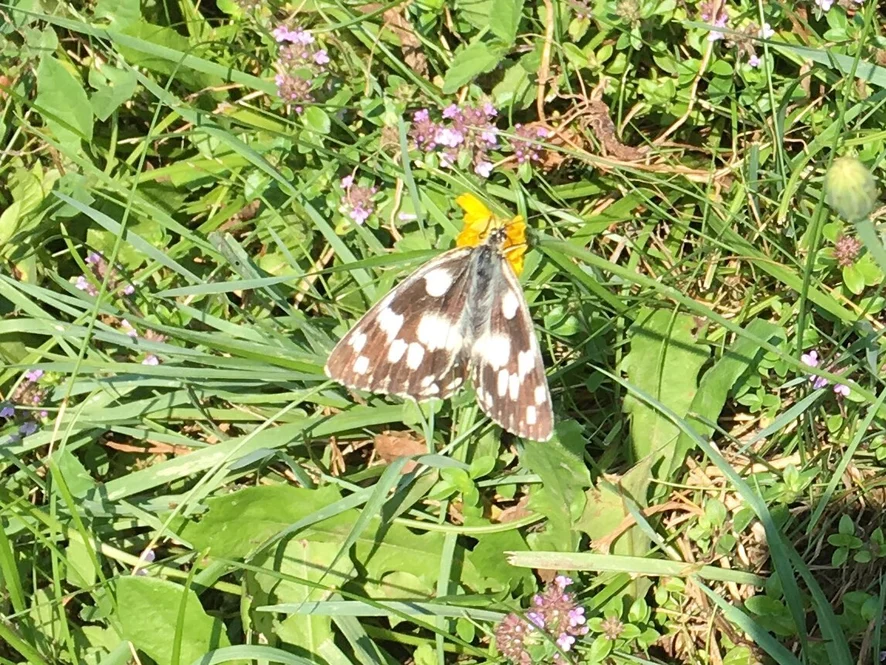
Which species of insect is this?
Melanargia galathea
